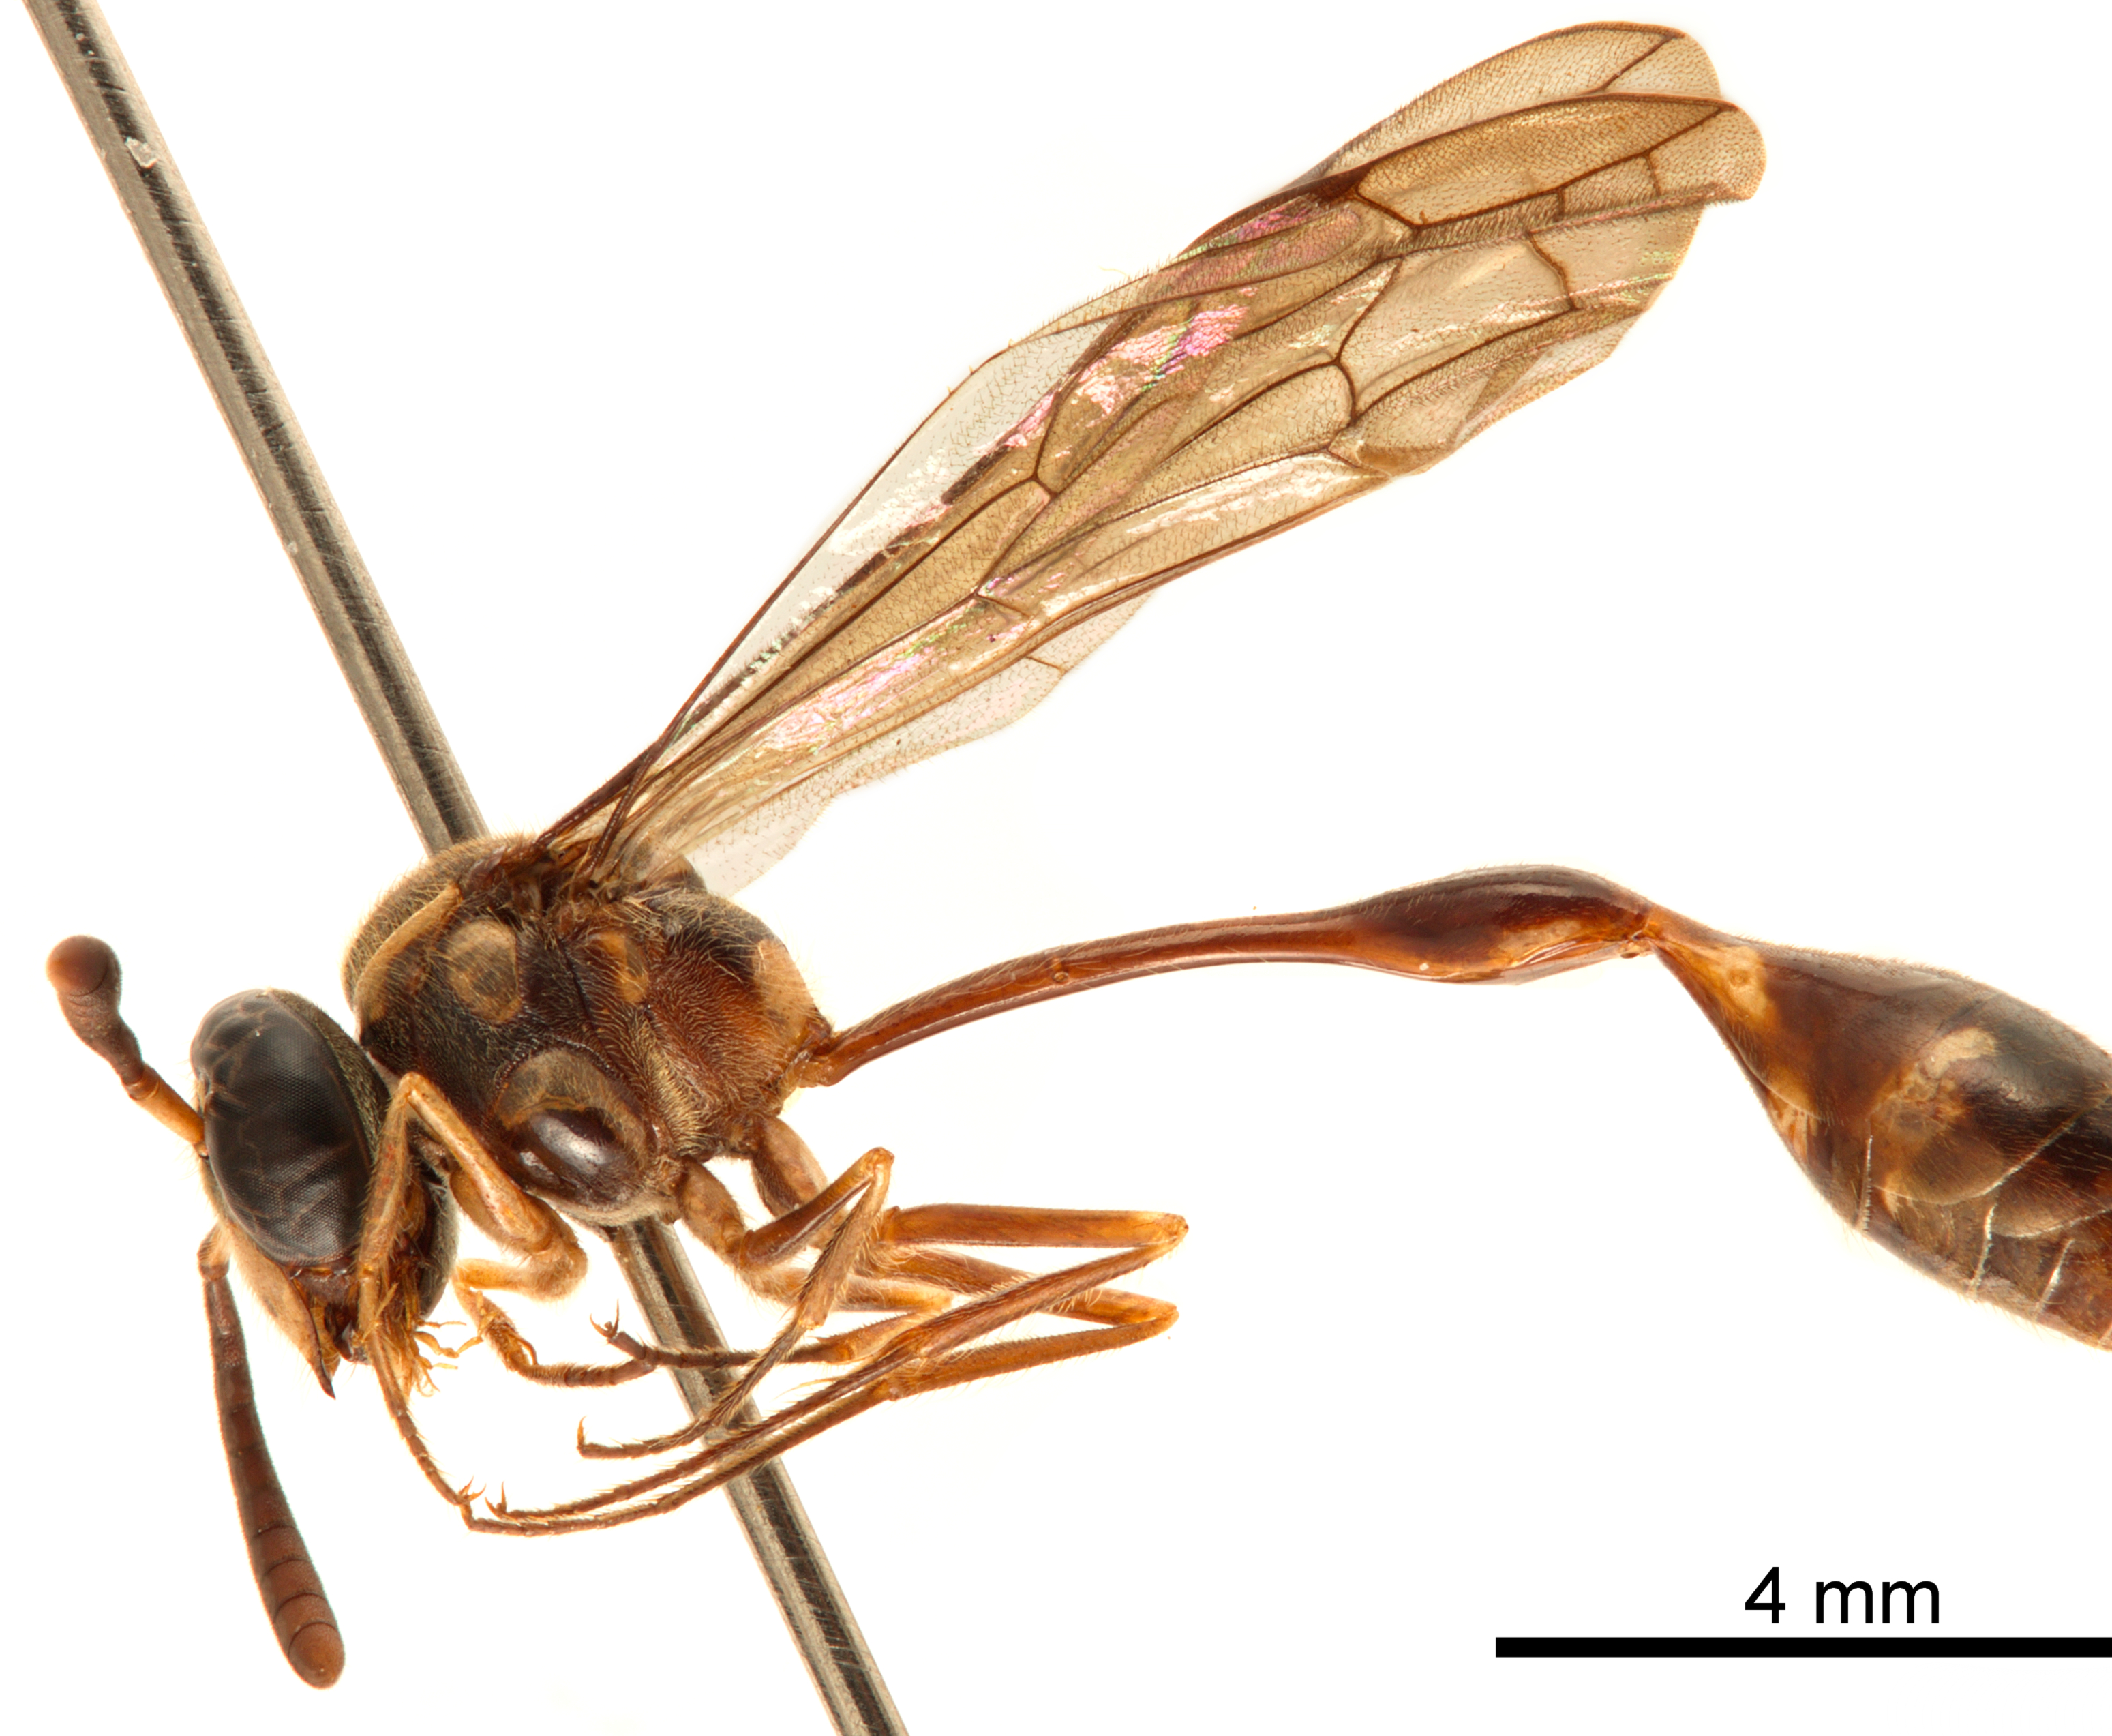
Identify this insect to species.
Parischnogaster alternata
